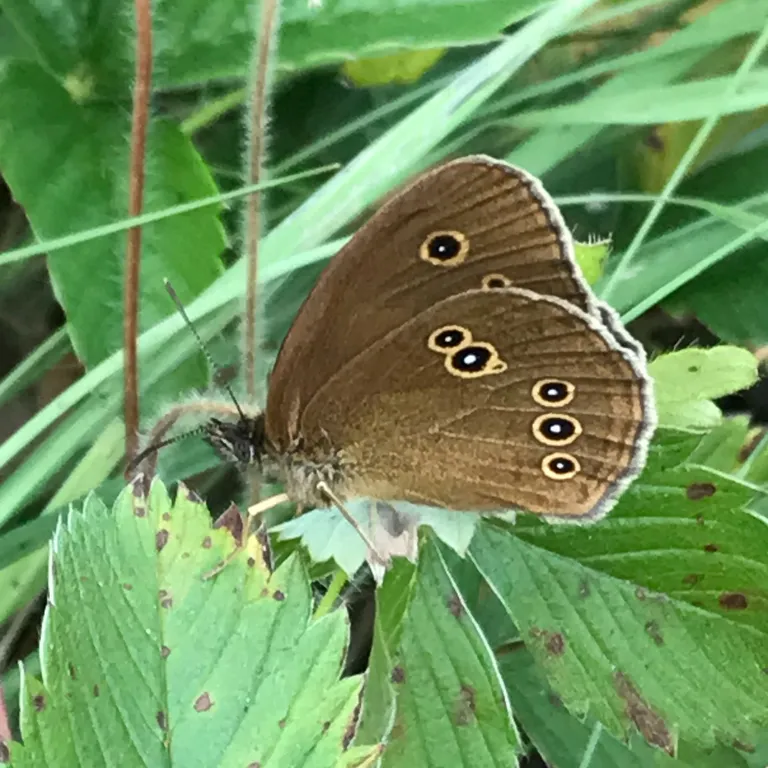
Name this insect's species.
Aphantopus hyperantus
